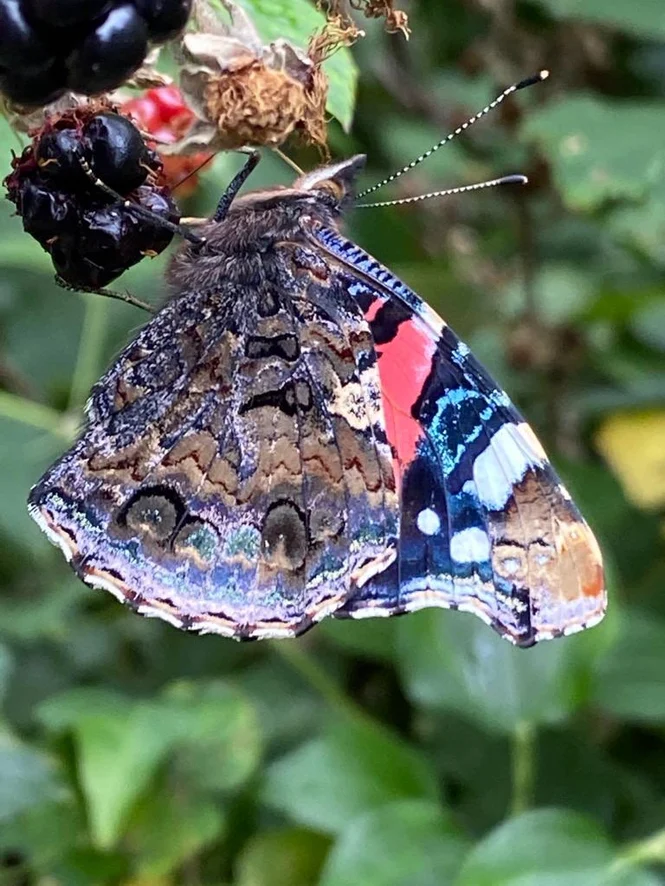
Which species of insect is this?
Vanessa atalanta
